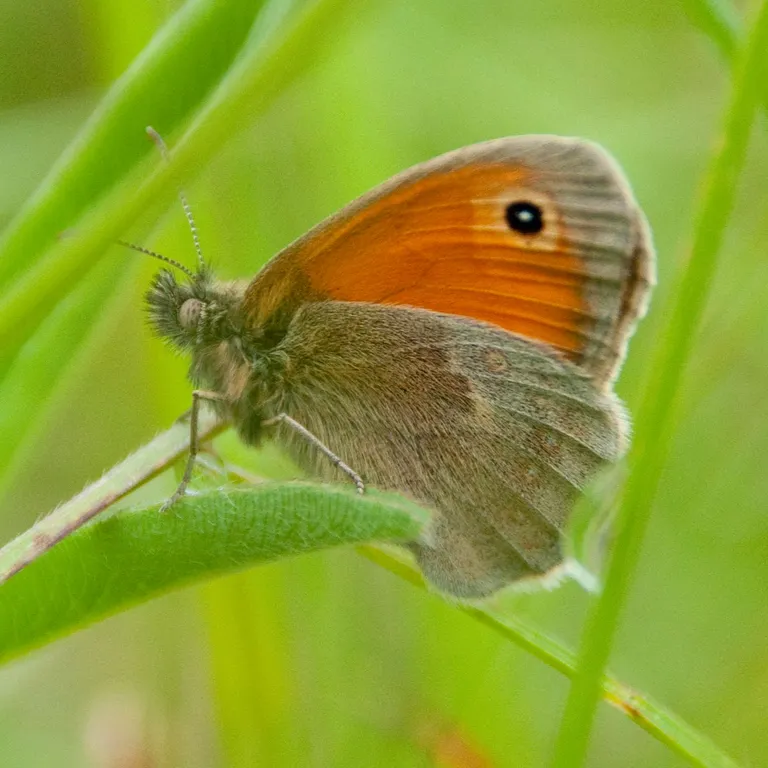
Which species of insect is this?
Coenonympha pamphilus
